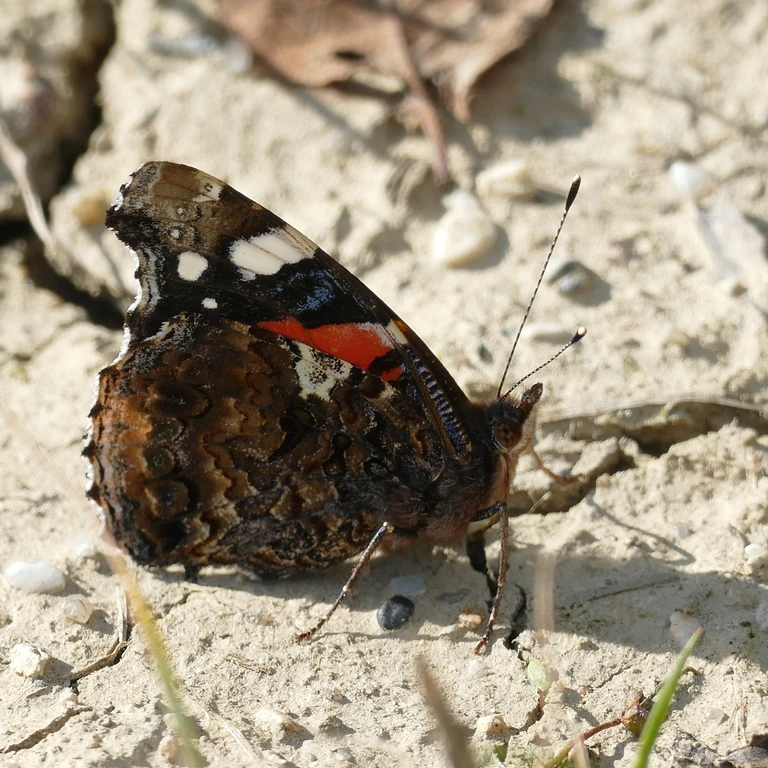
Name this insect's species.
Vanessa atalanta
